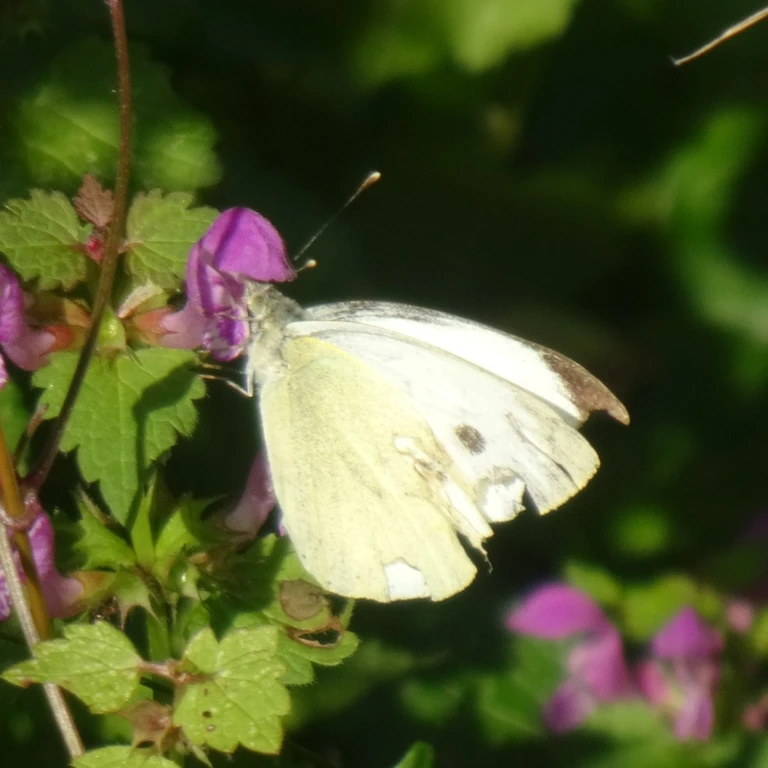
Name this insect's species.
Pieris brassicae
